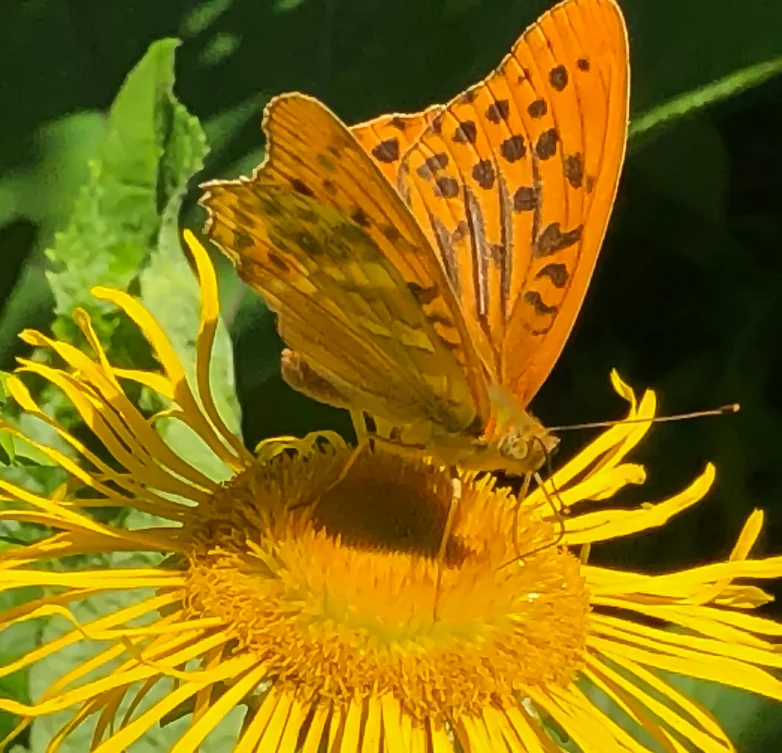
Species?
Argynnis paphia
